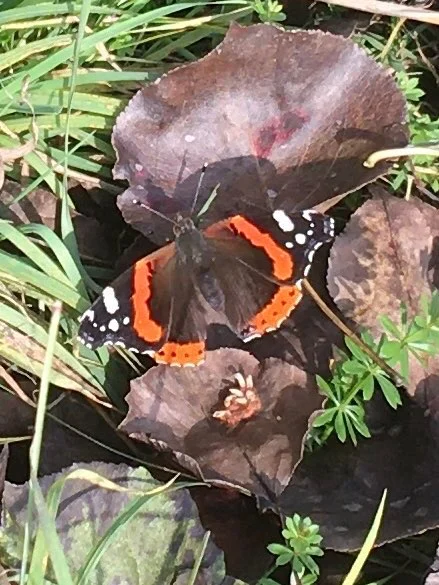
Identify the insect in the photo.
Vanessa atalanta
